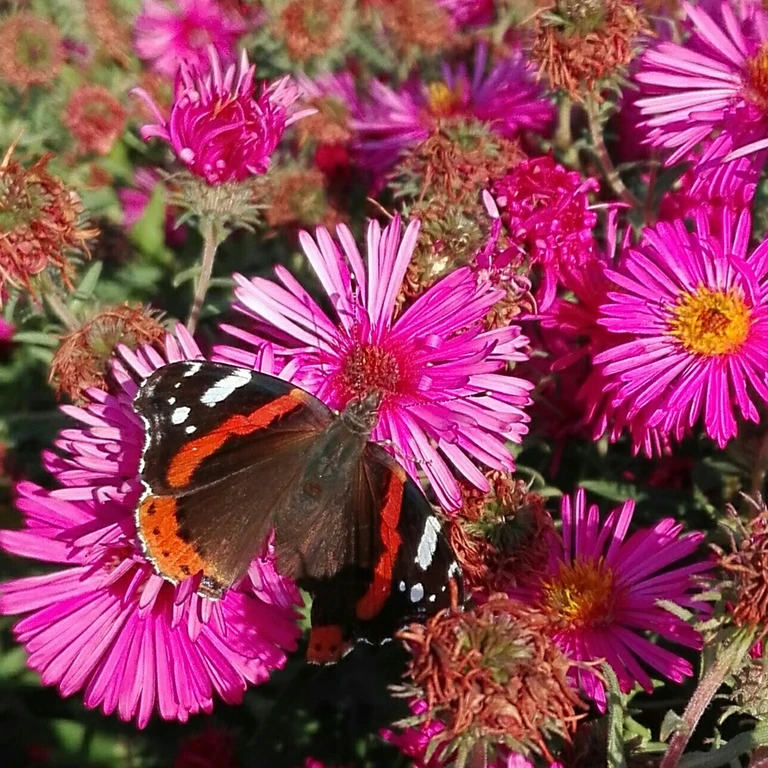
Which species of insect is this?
Vanessa atalanta
